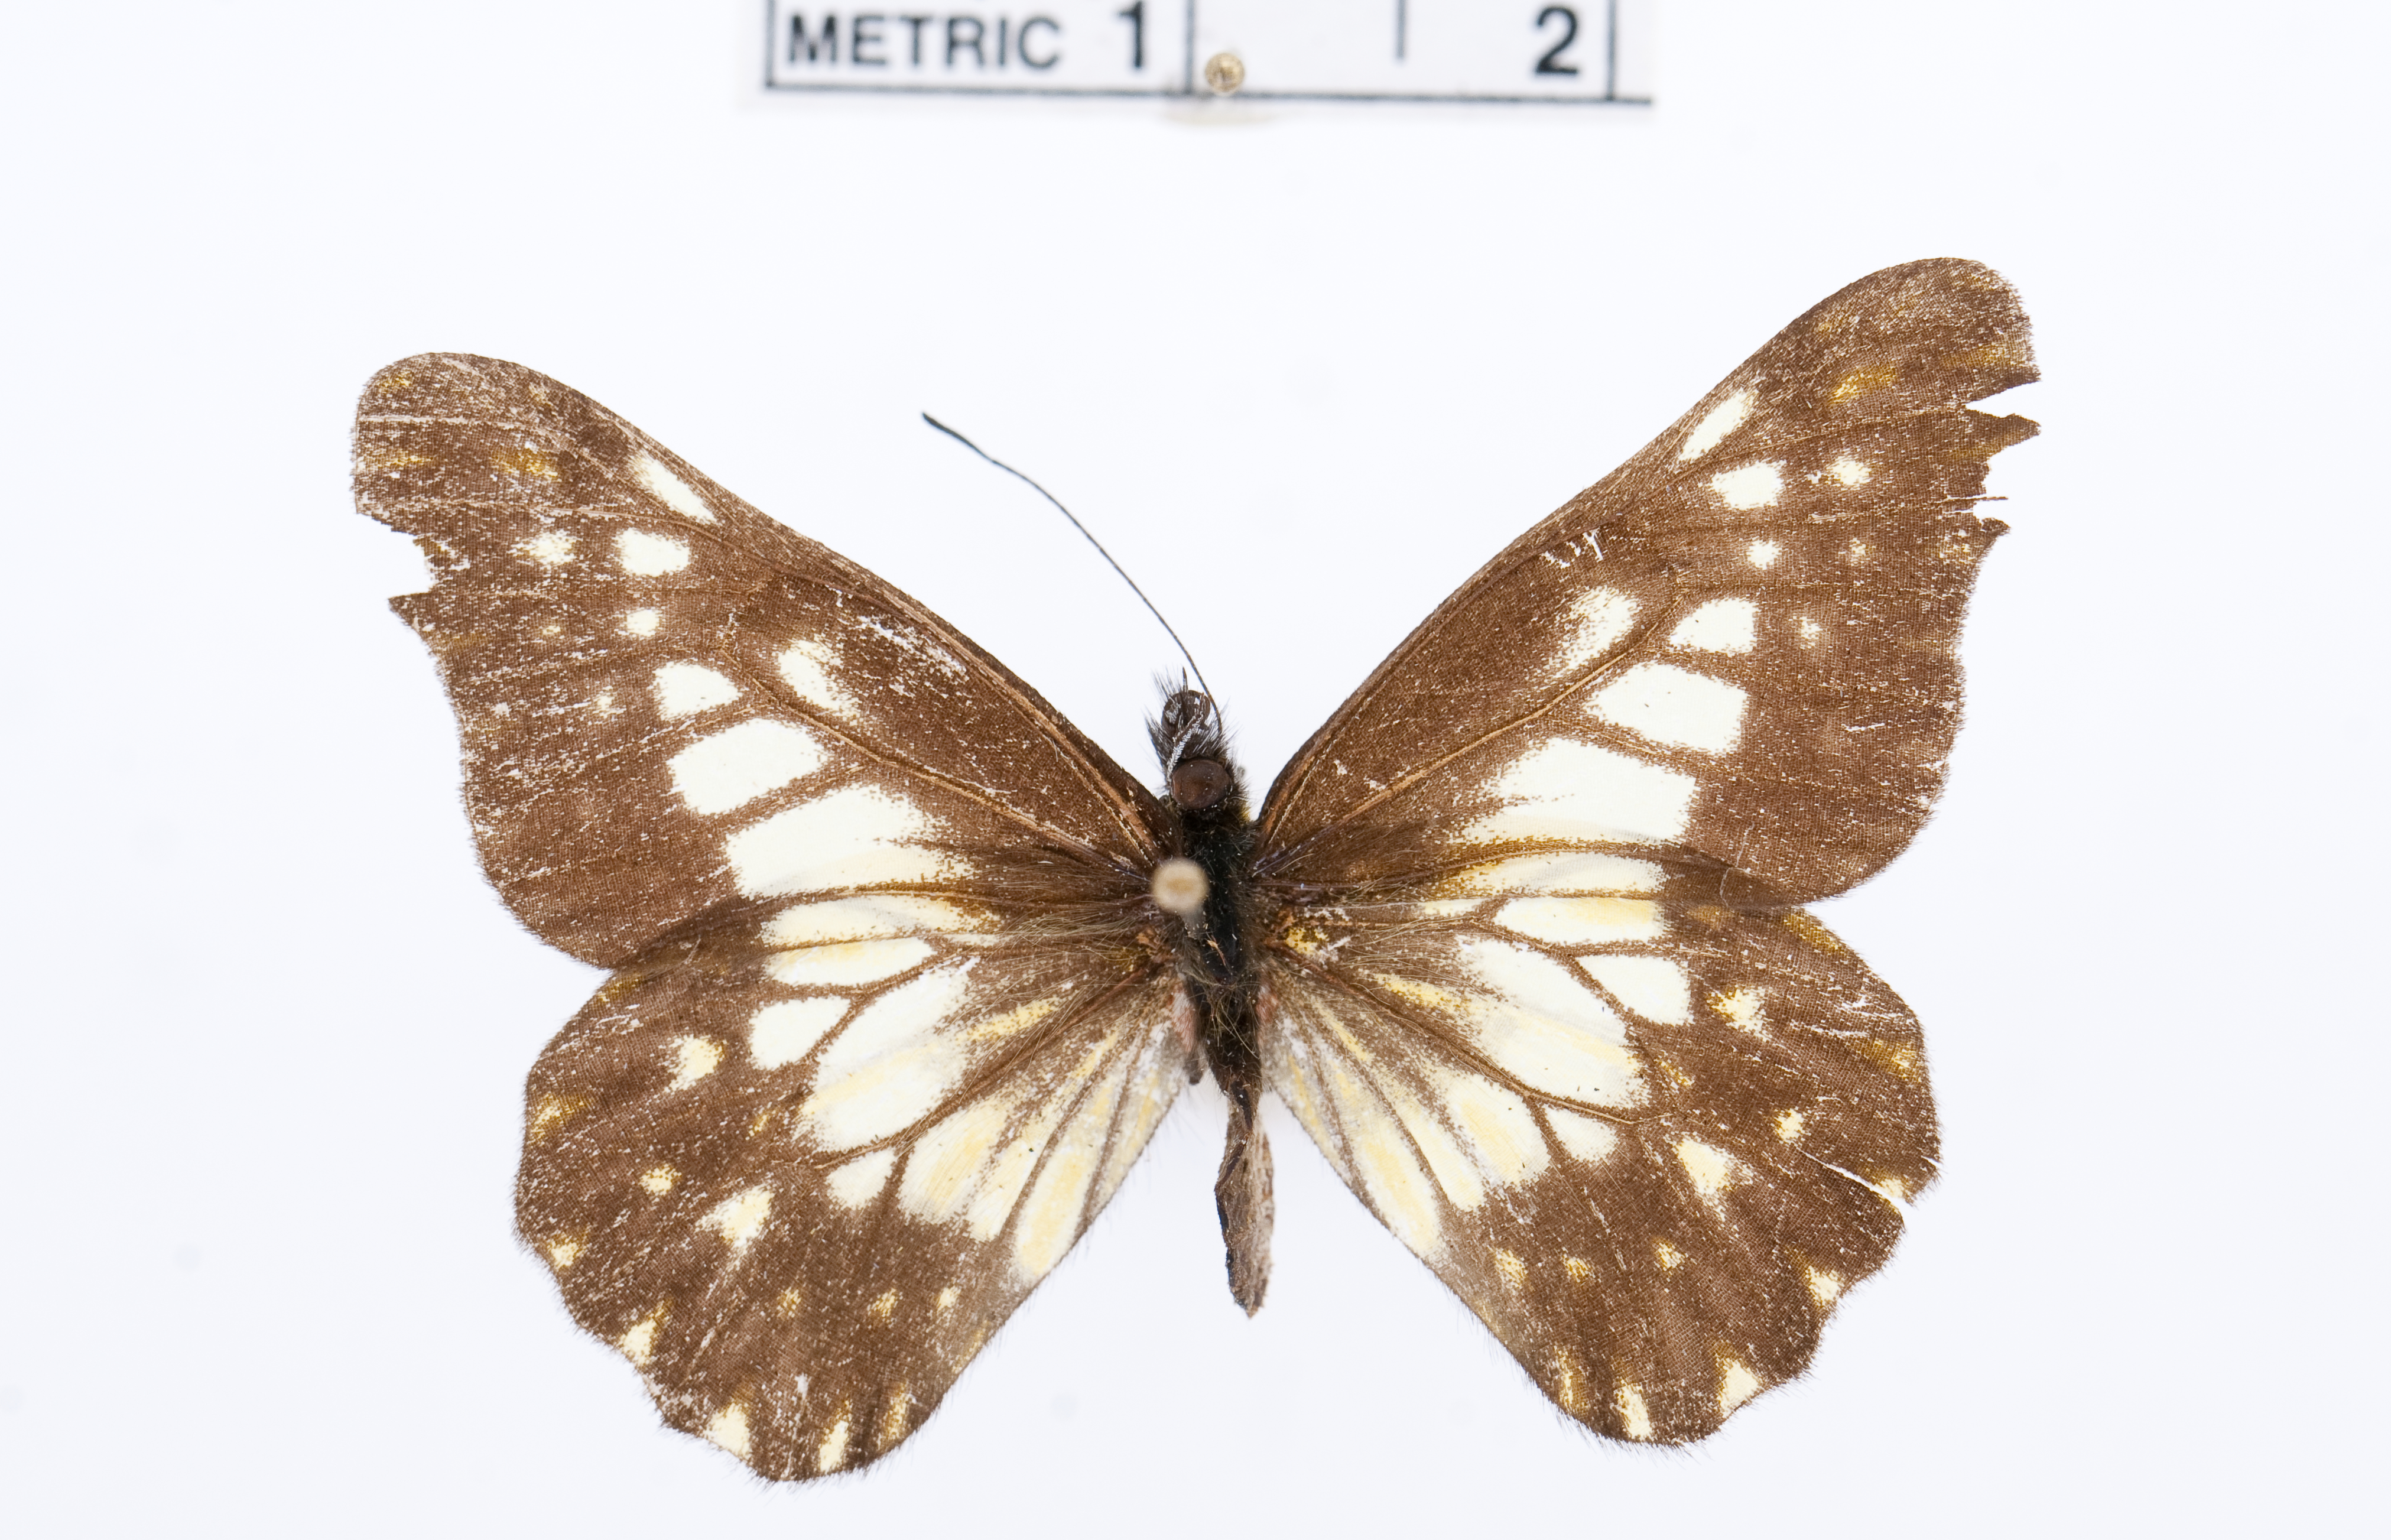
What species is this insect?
Catasticta theresa
